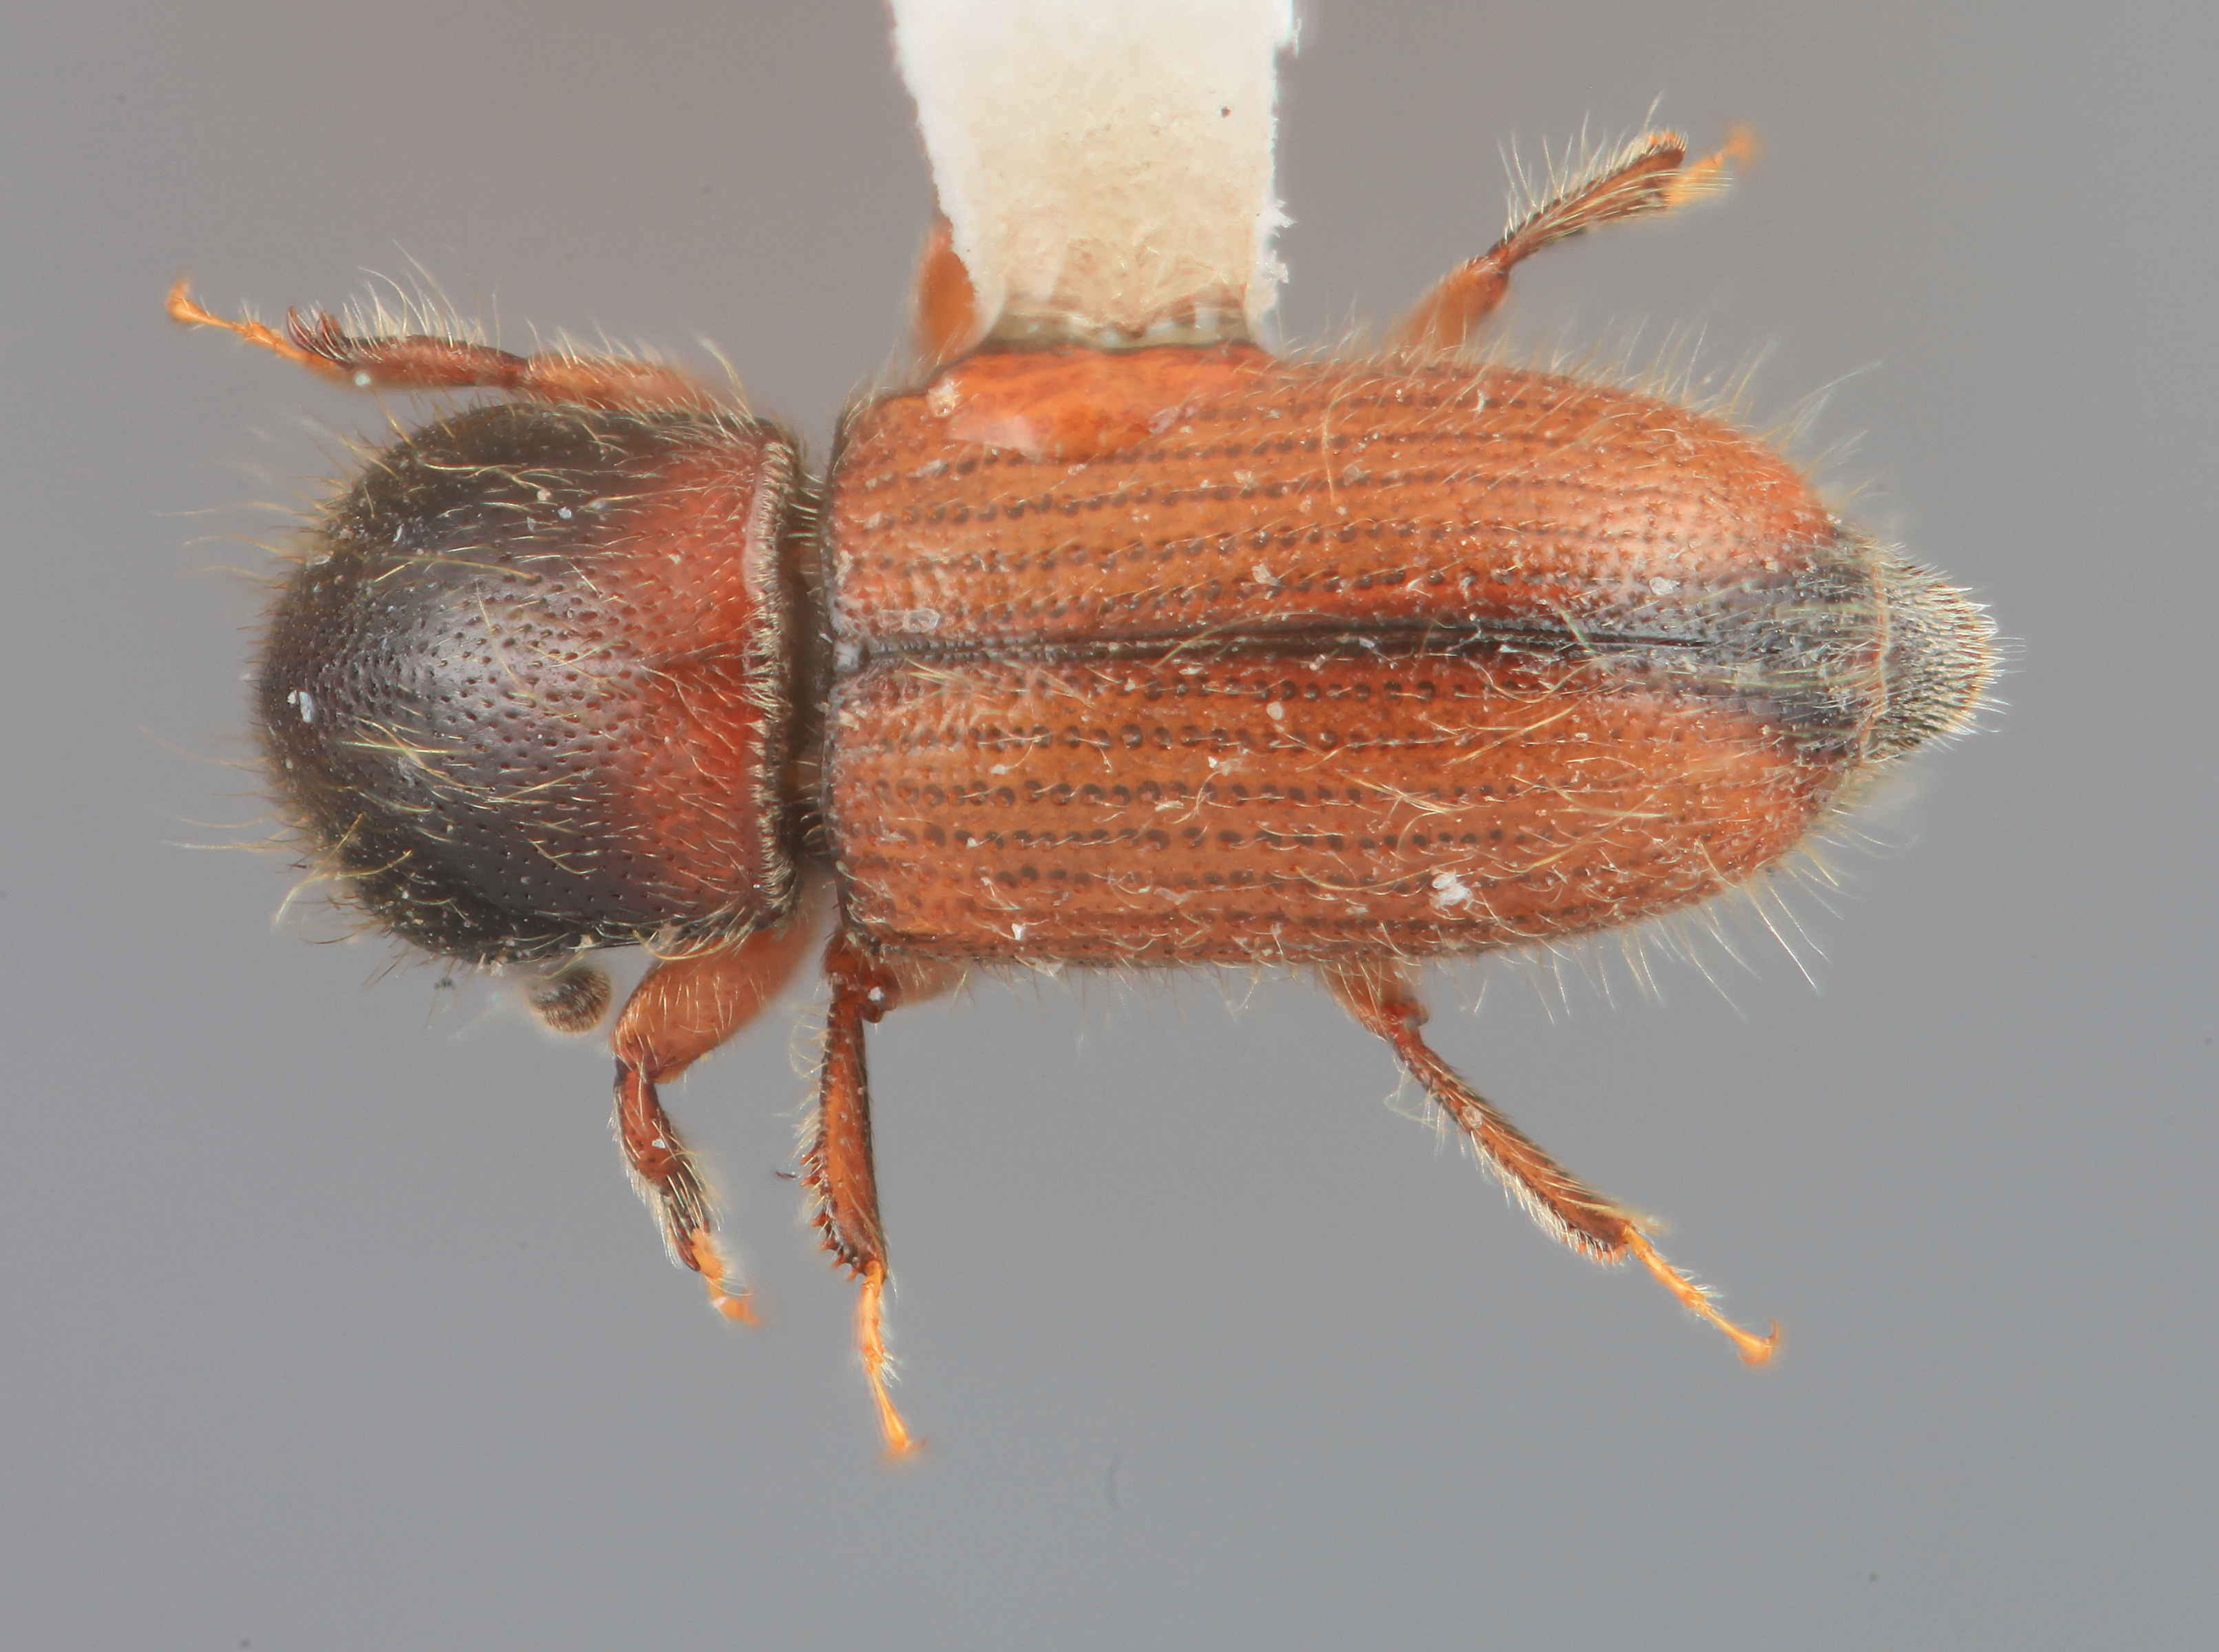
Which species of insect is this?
Scolytodes contractus
